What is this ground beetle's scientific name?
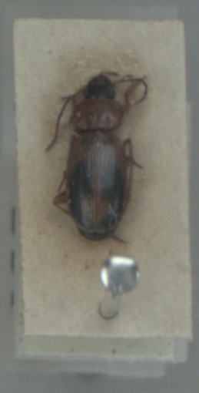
Badister bullatus
